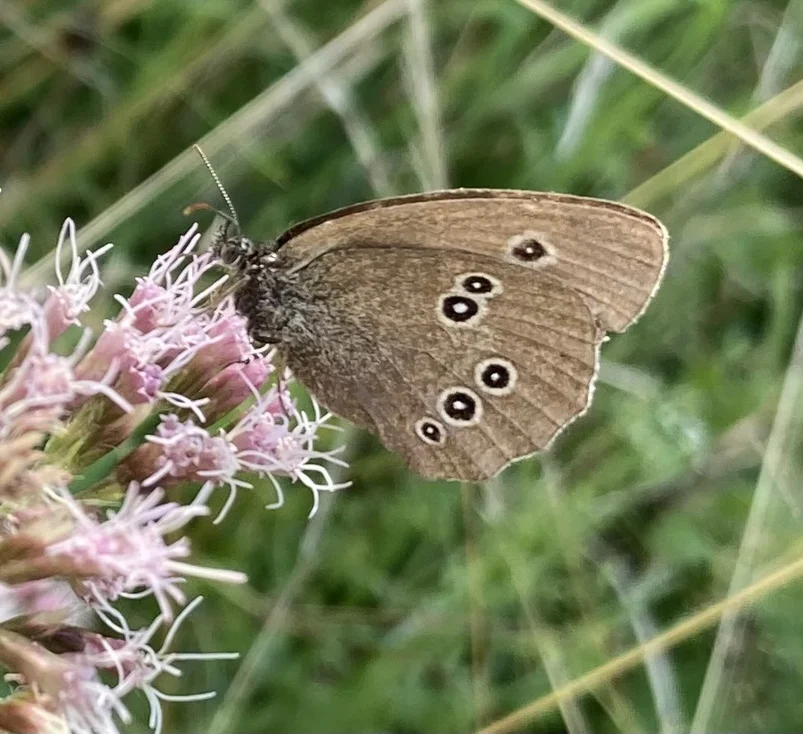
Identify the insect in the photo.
Aphantopus hyperantus
